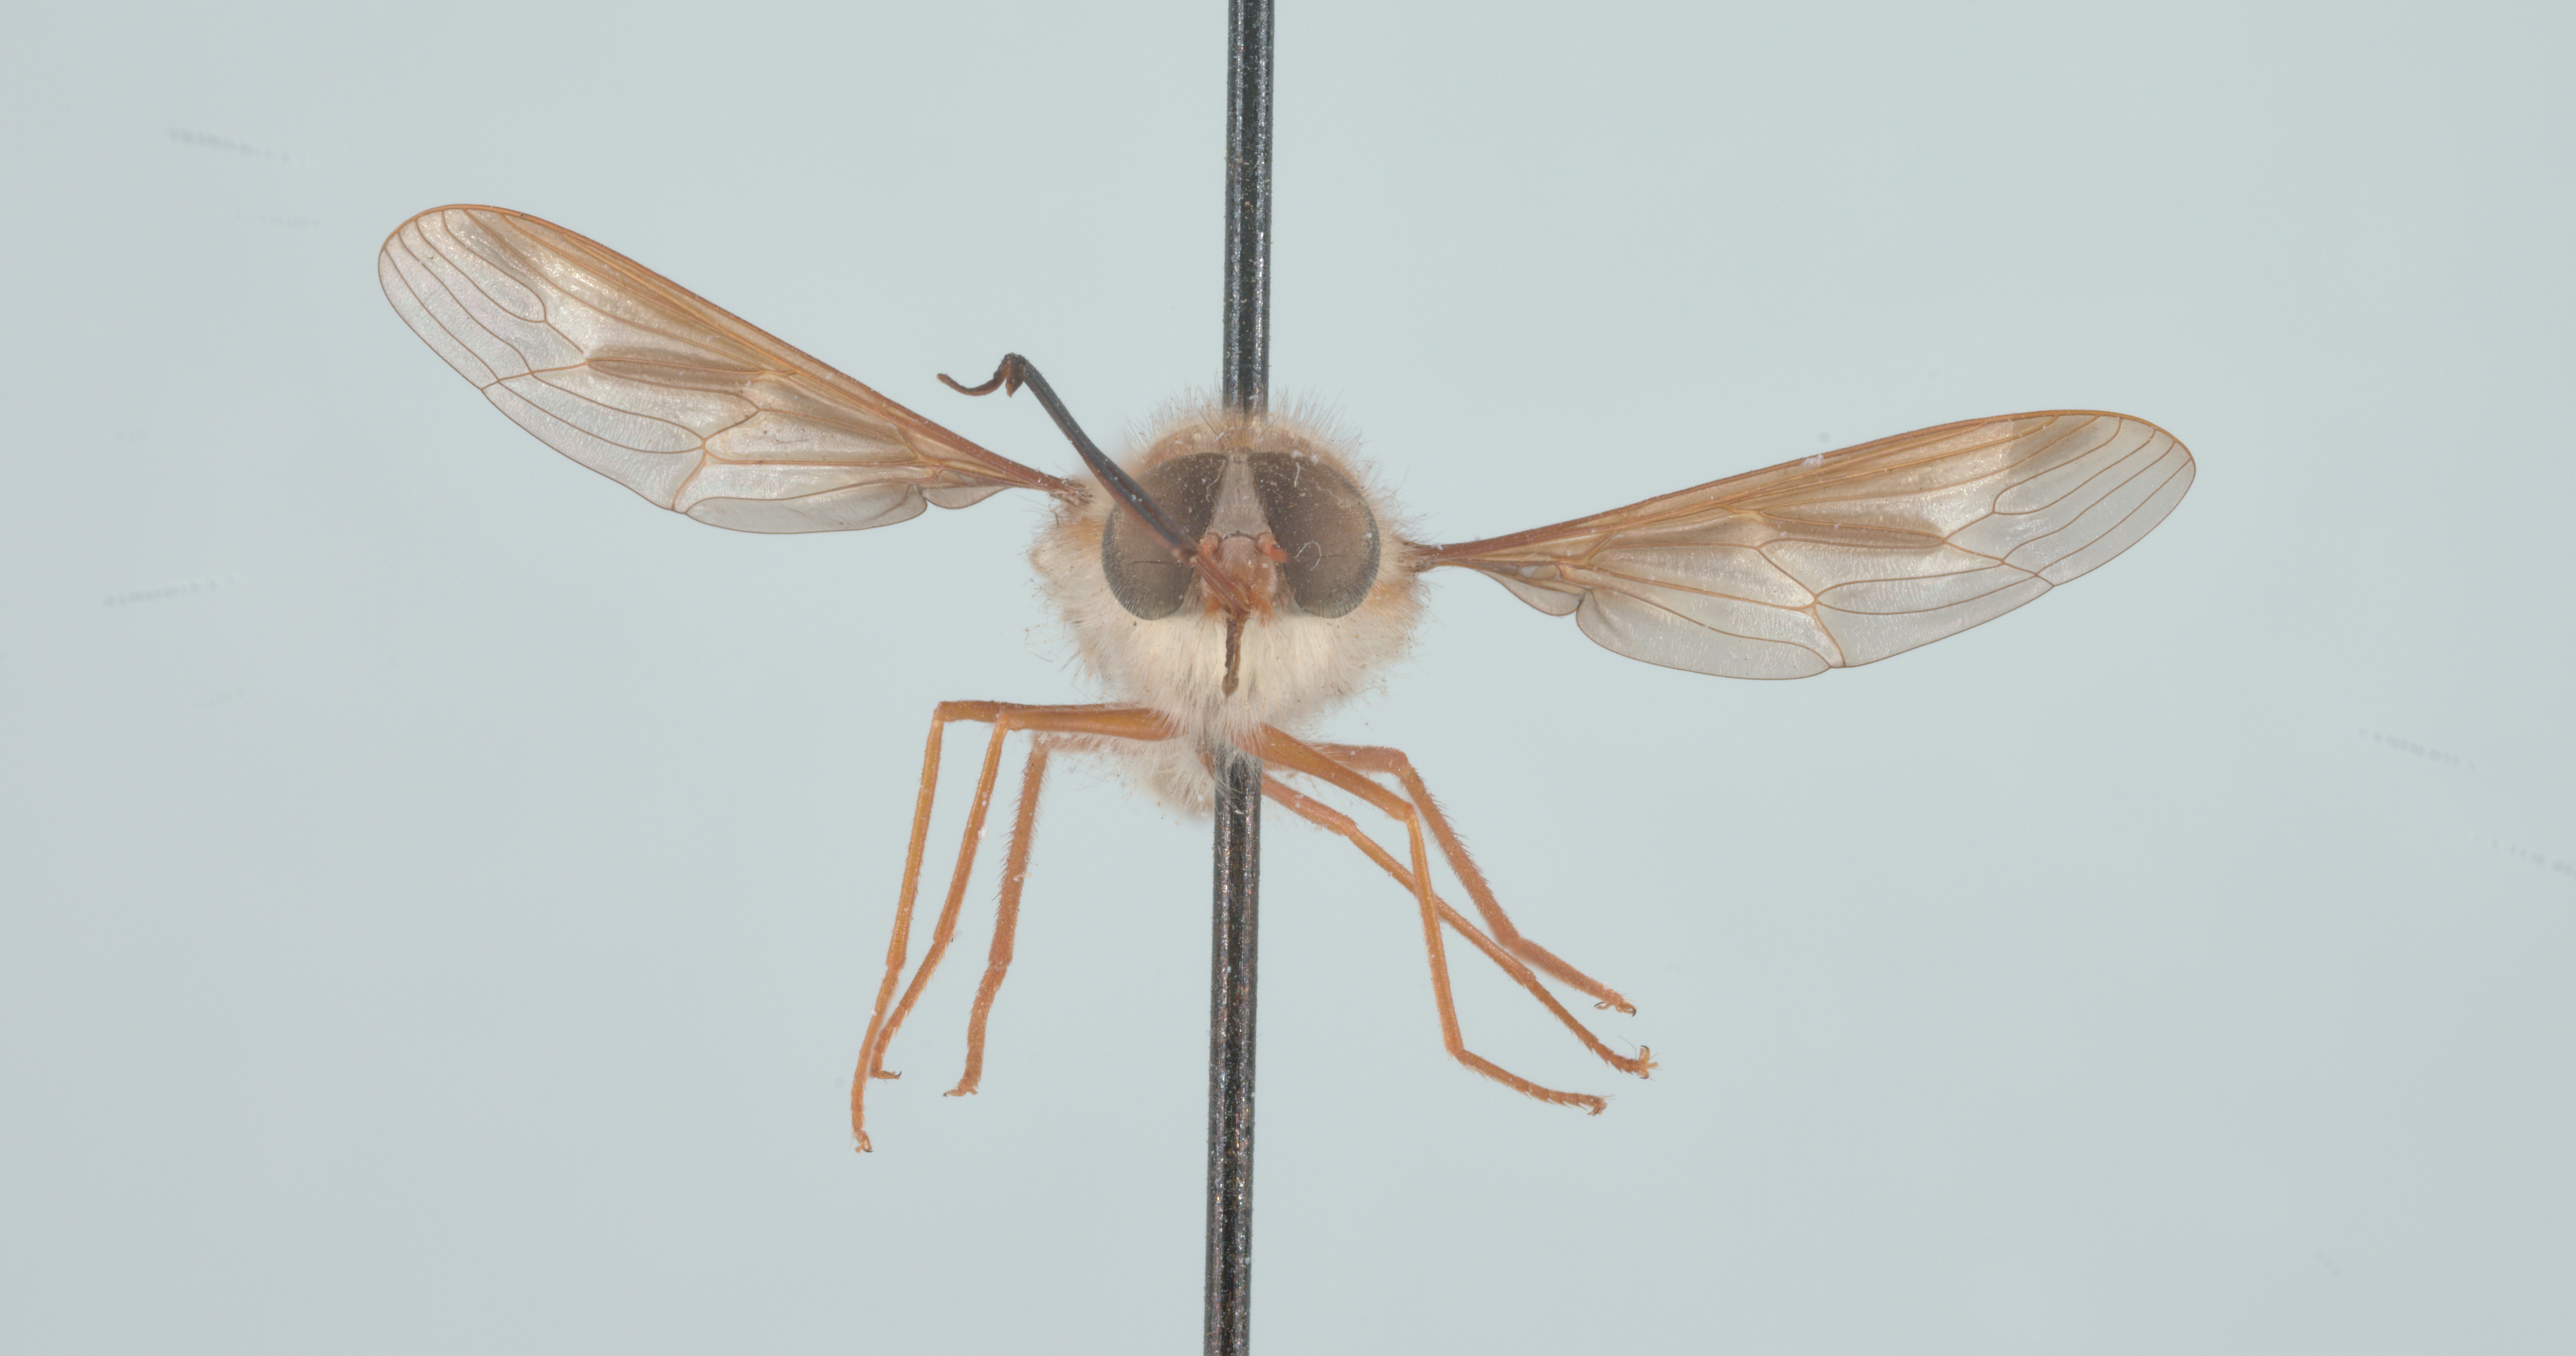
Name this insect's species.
Hirmoneura nubipennis (also Trichophthalma nubipennis)
